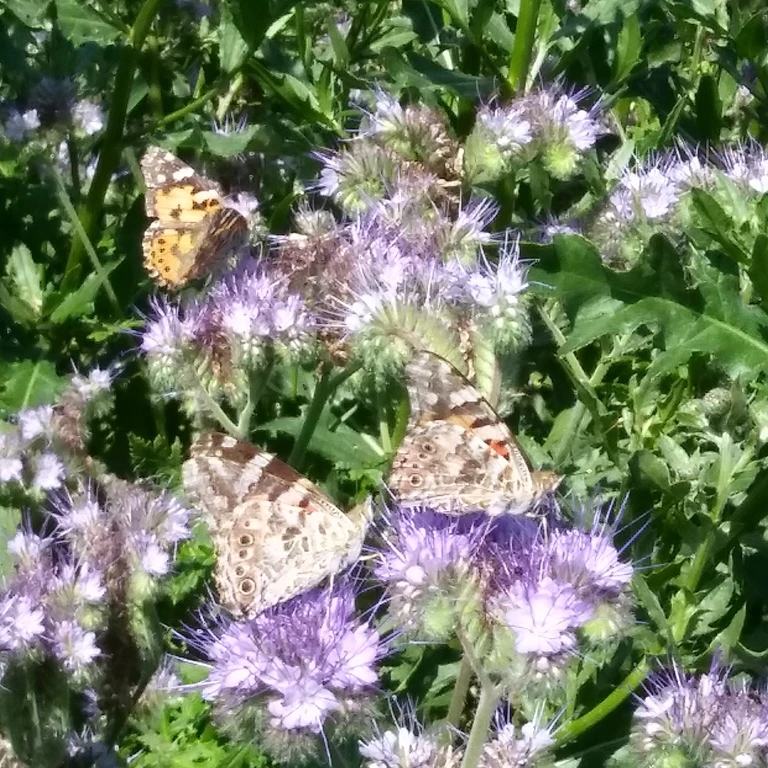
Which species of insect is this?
Vanessa cardui
